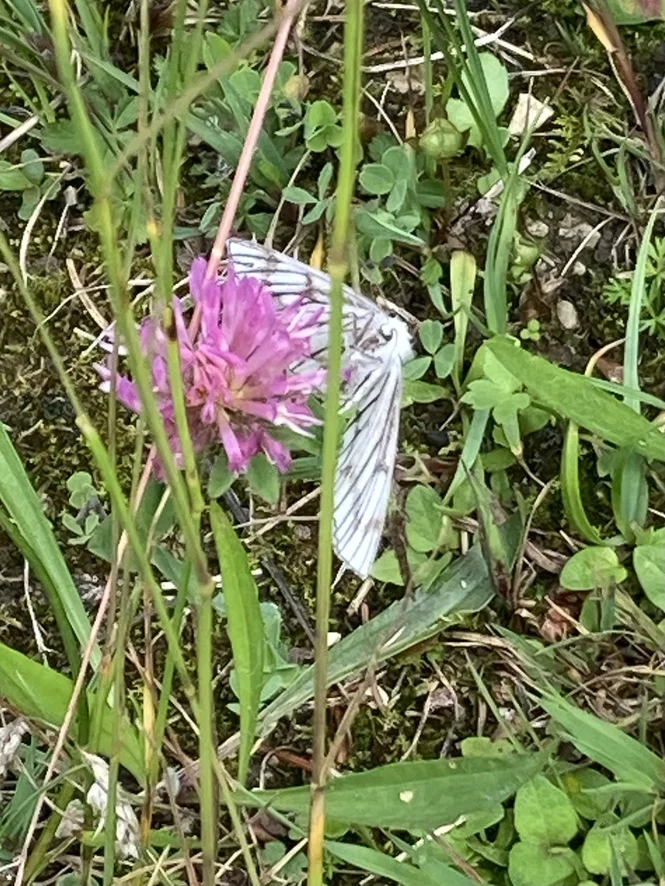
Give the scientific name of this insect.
Siona lineata
